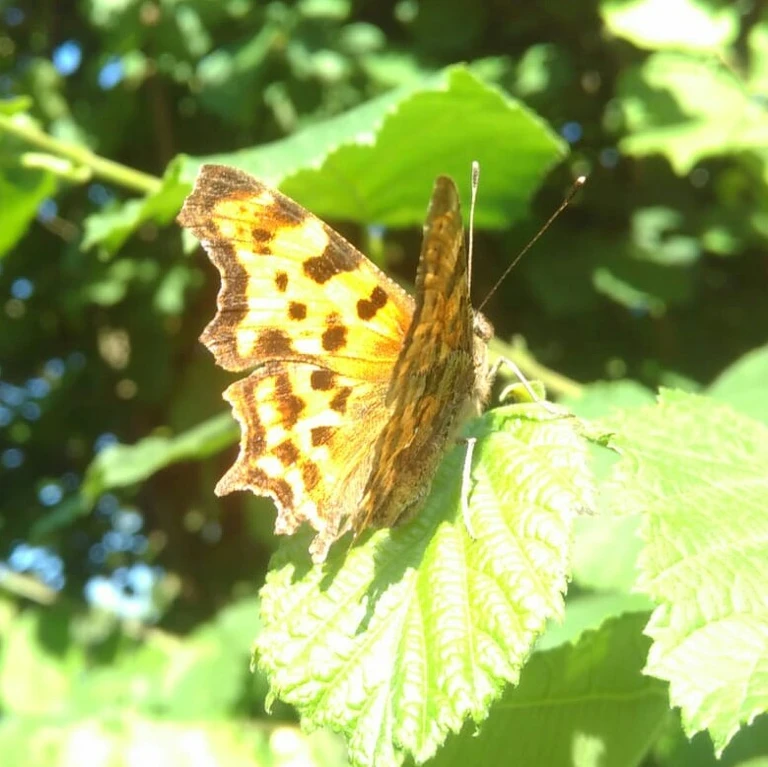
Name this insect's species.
Polygonia c-album
